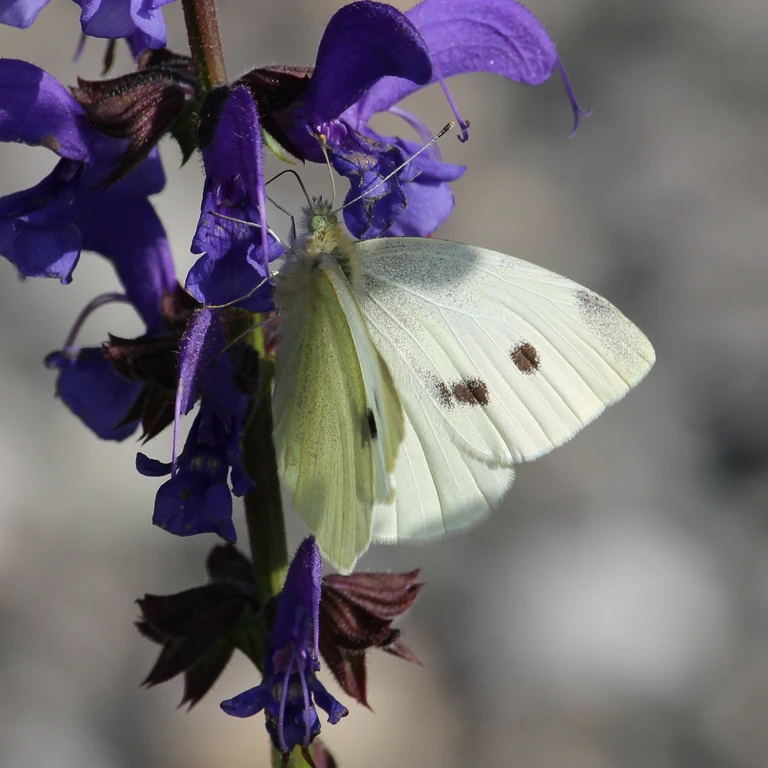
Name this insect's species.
Pieris rapae
